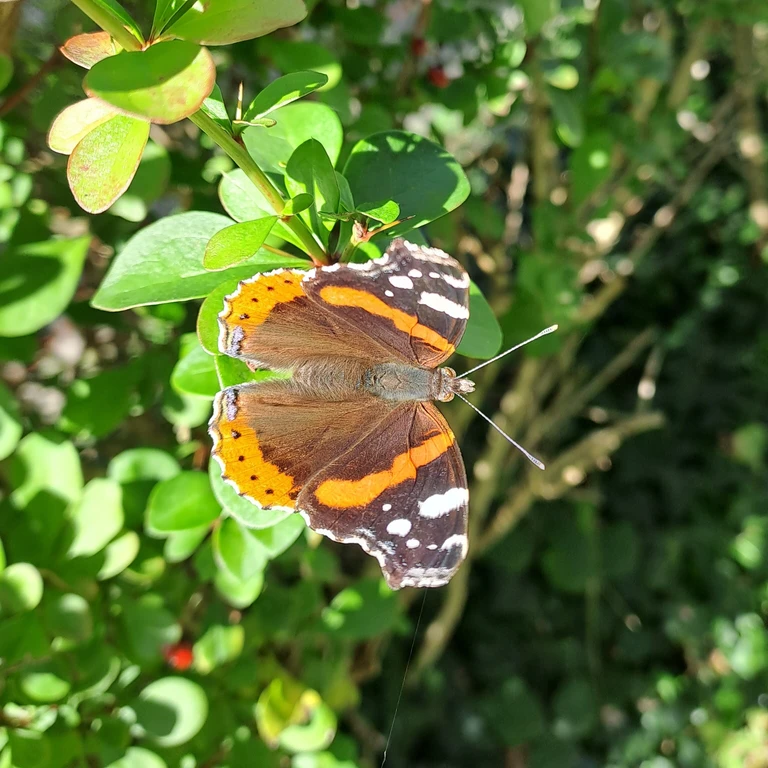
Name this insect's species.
Vanessa atalanta
